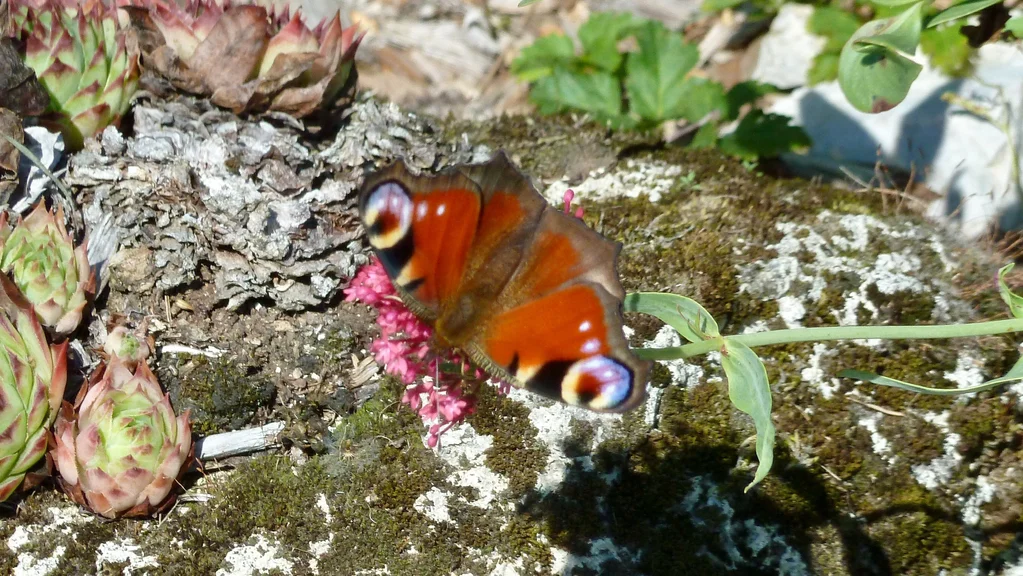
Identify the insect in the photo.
Aglais io
